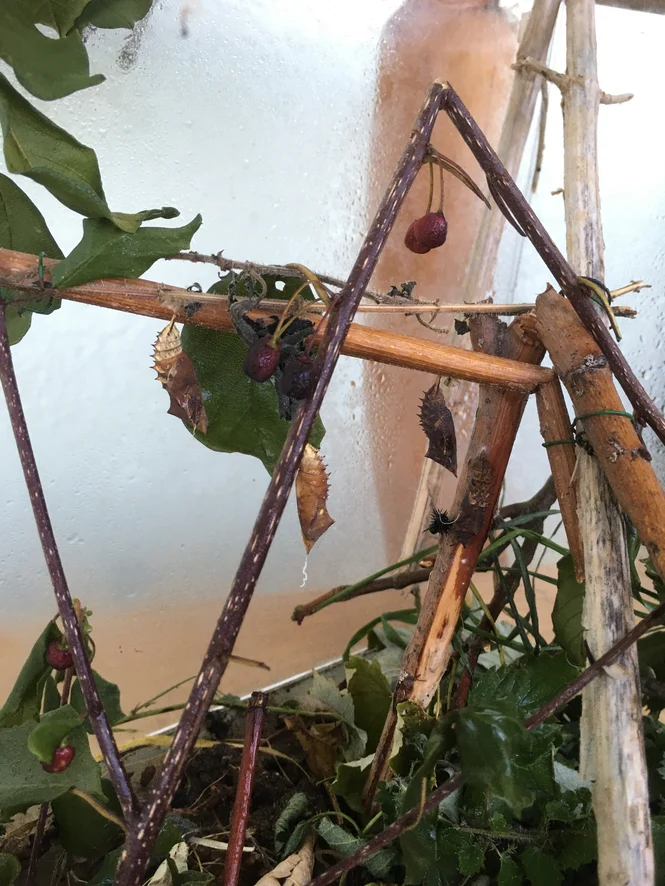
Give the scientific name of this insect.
Aglais io
